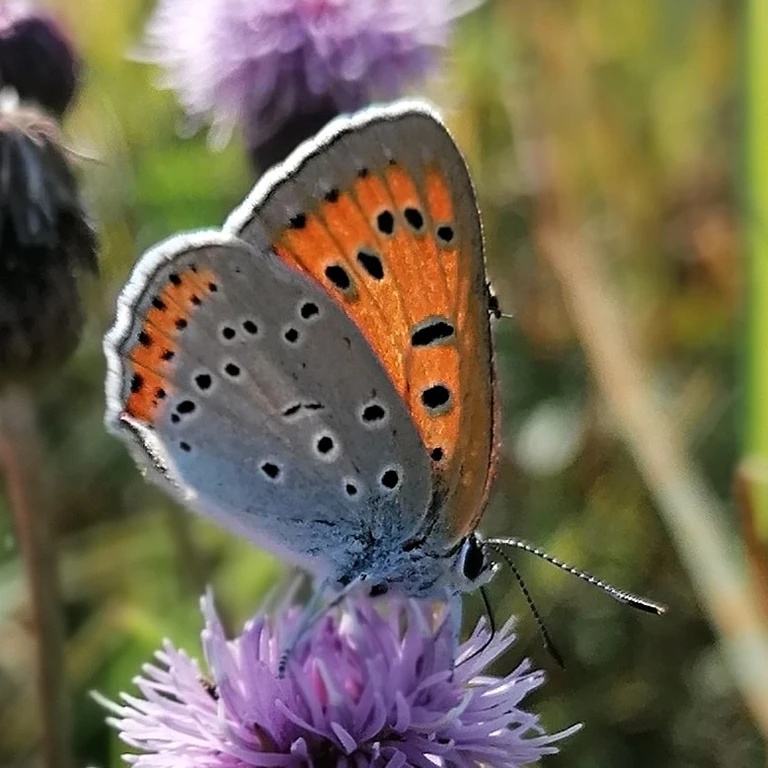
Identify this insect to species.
Lycaena dispar
